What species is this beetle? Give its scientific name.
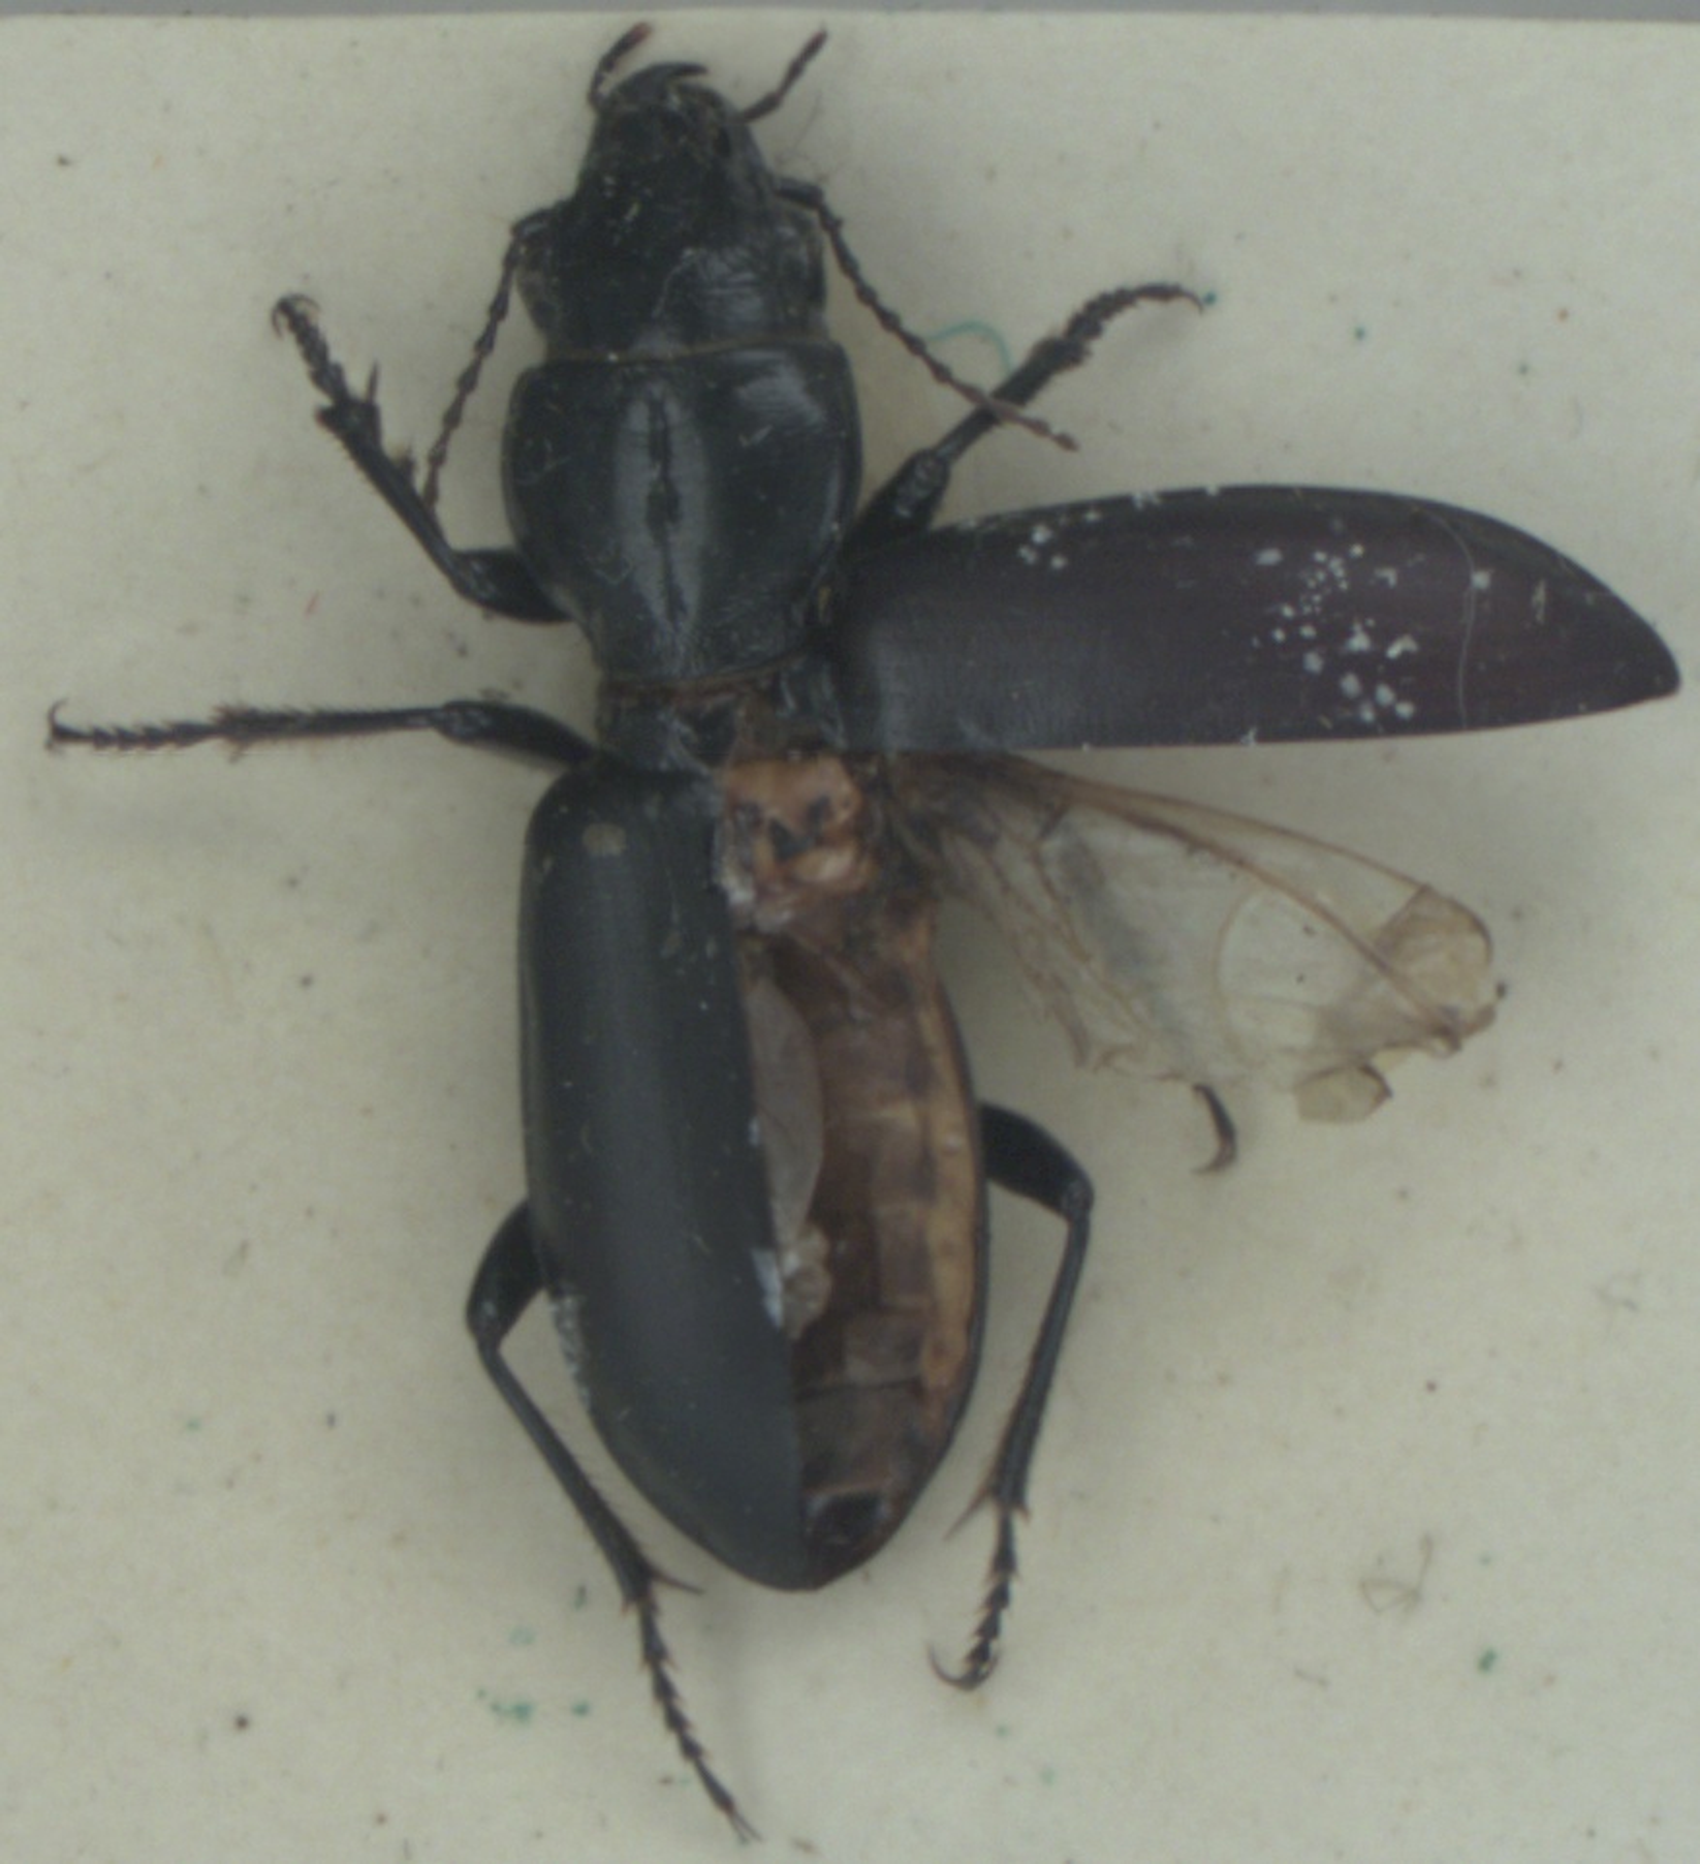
Broscus cephalotes
